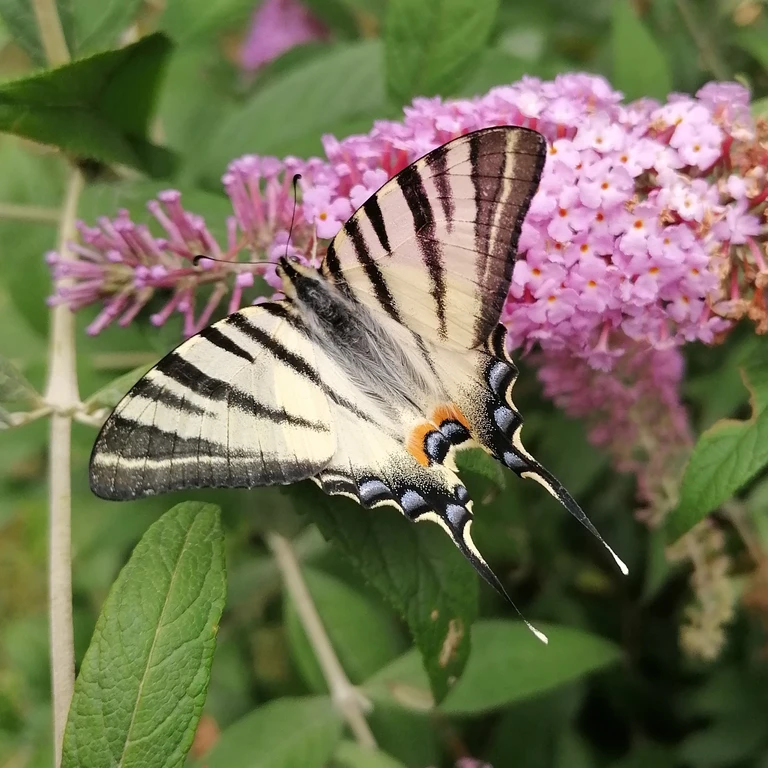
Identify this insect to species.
Iphiclides podalirius
